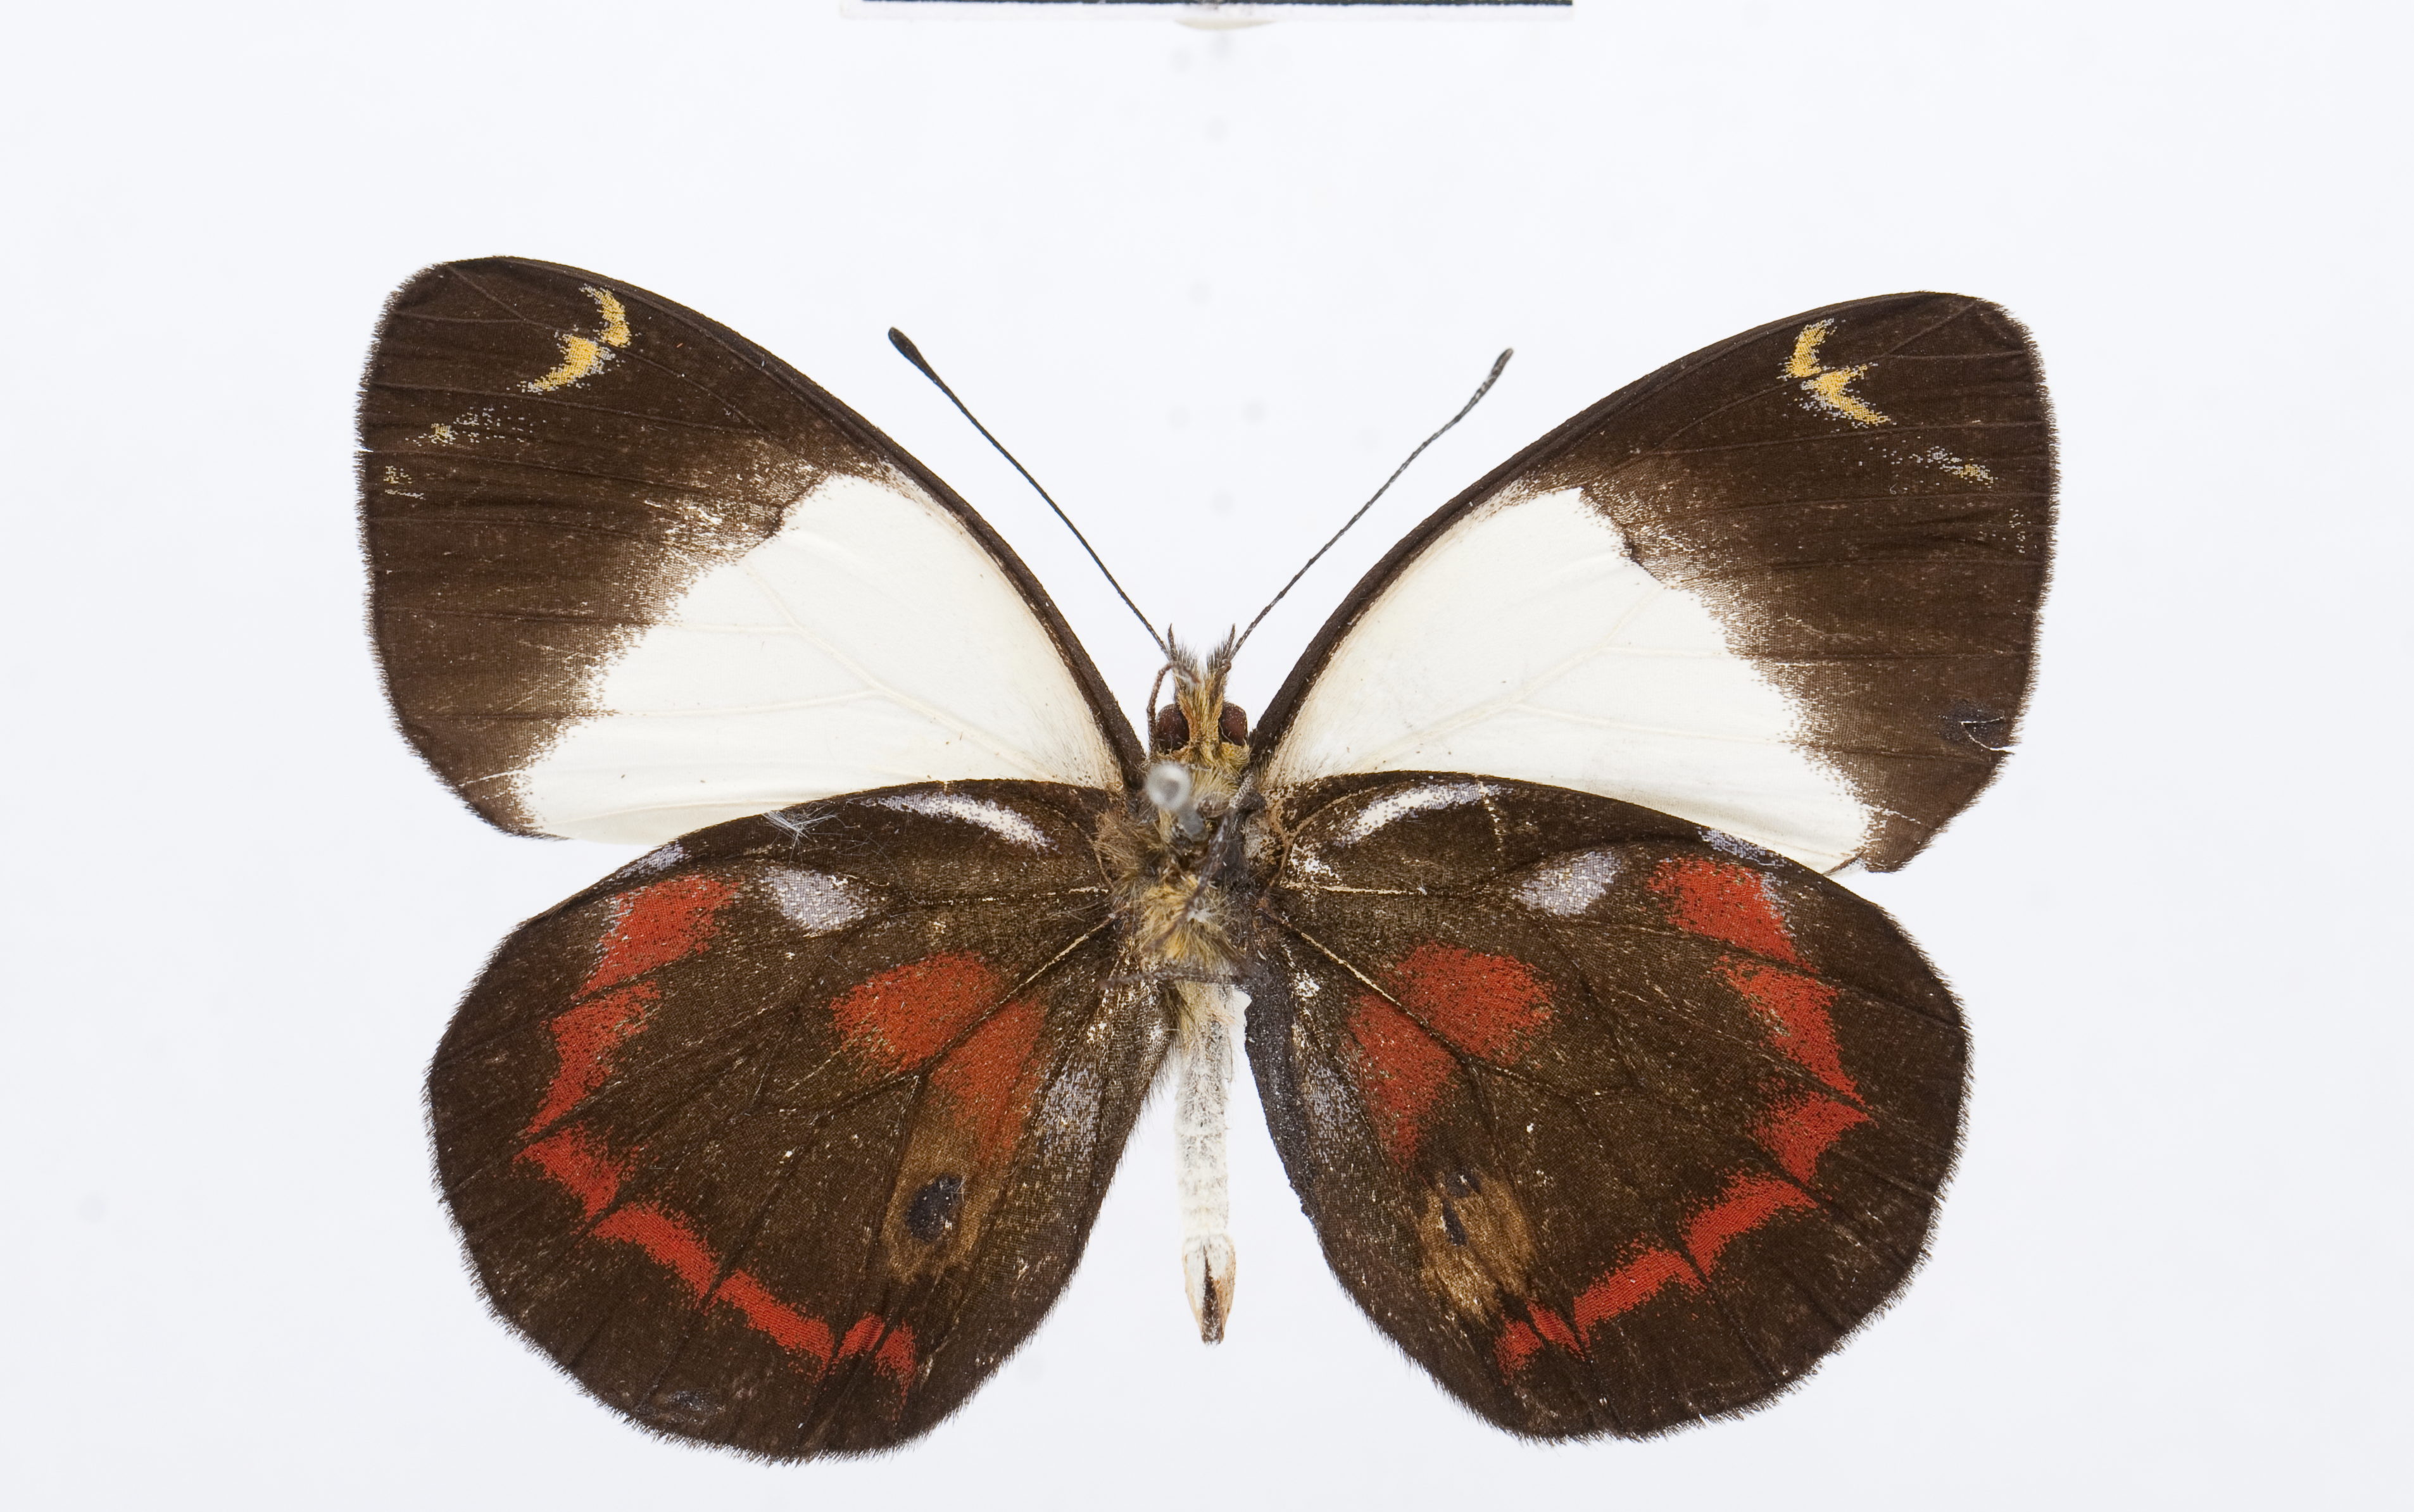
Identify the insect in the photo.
Delias callima
